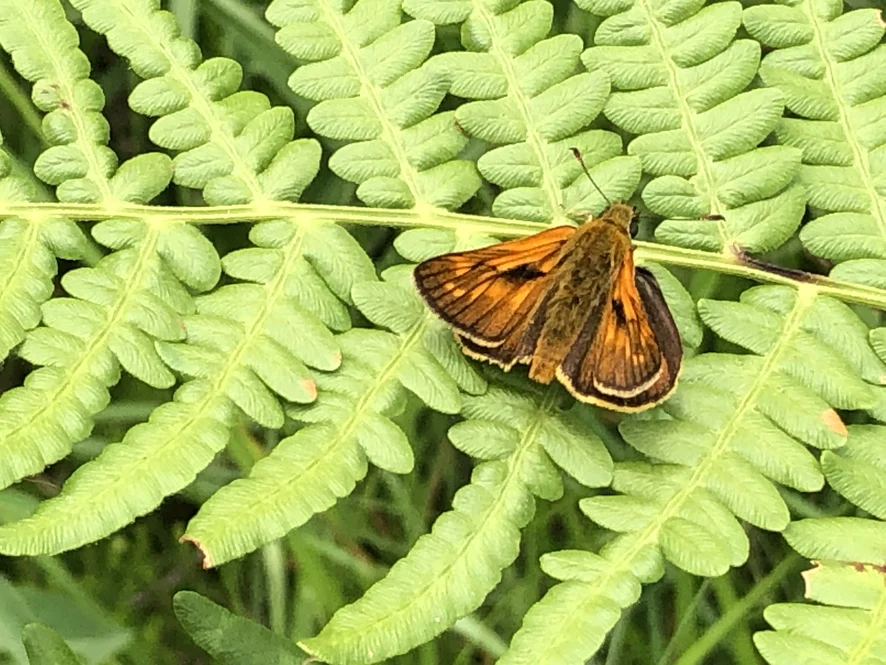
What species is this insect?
Ochlodes sylvanus (also Ochlodes venata)
